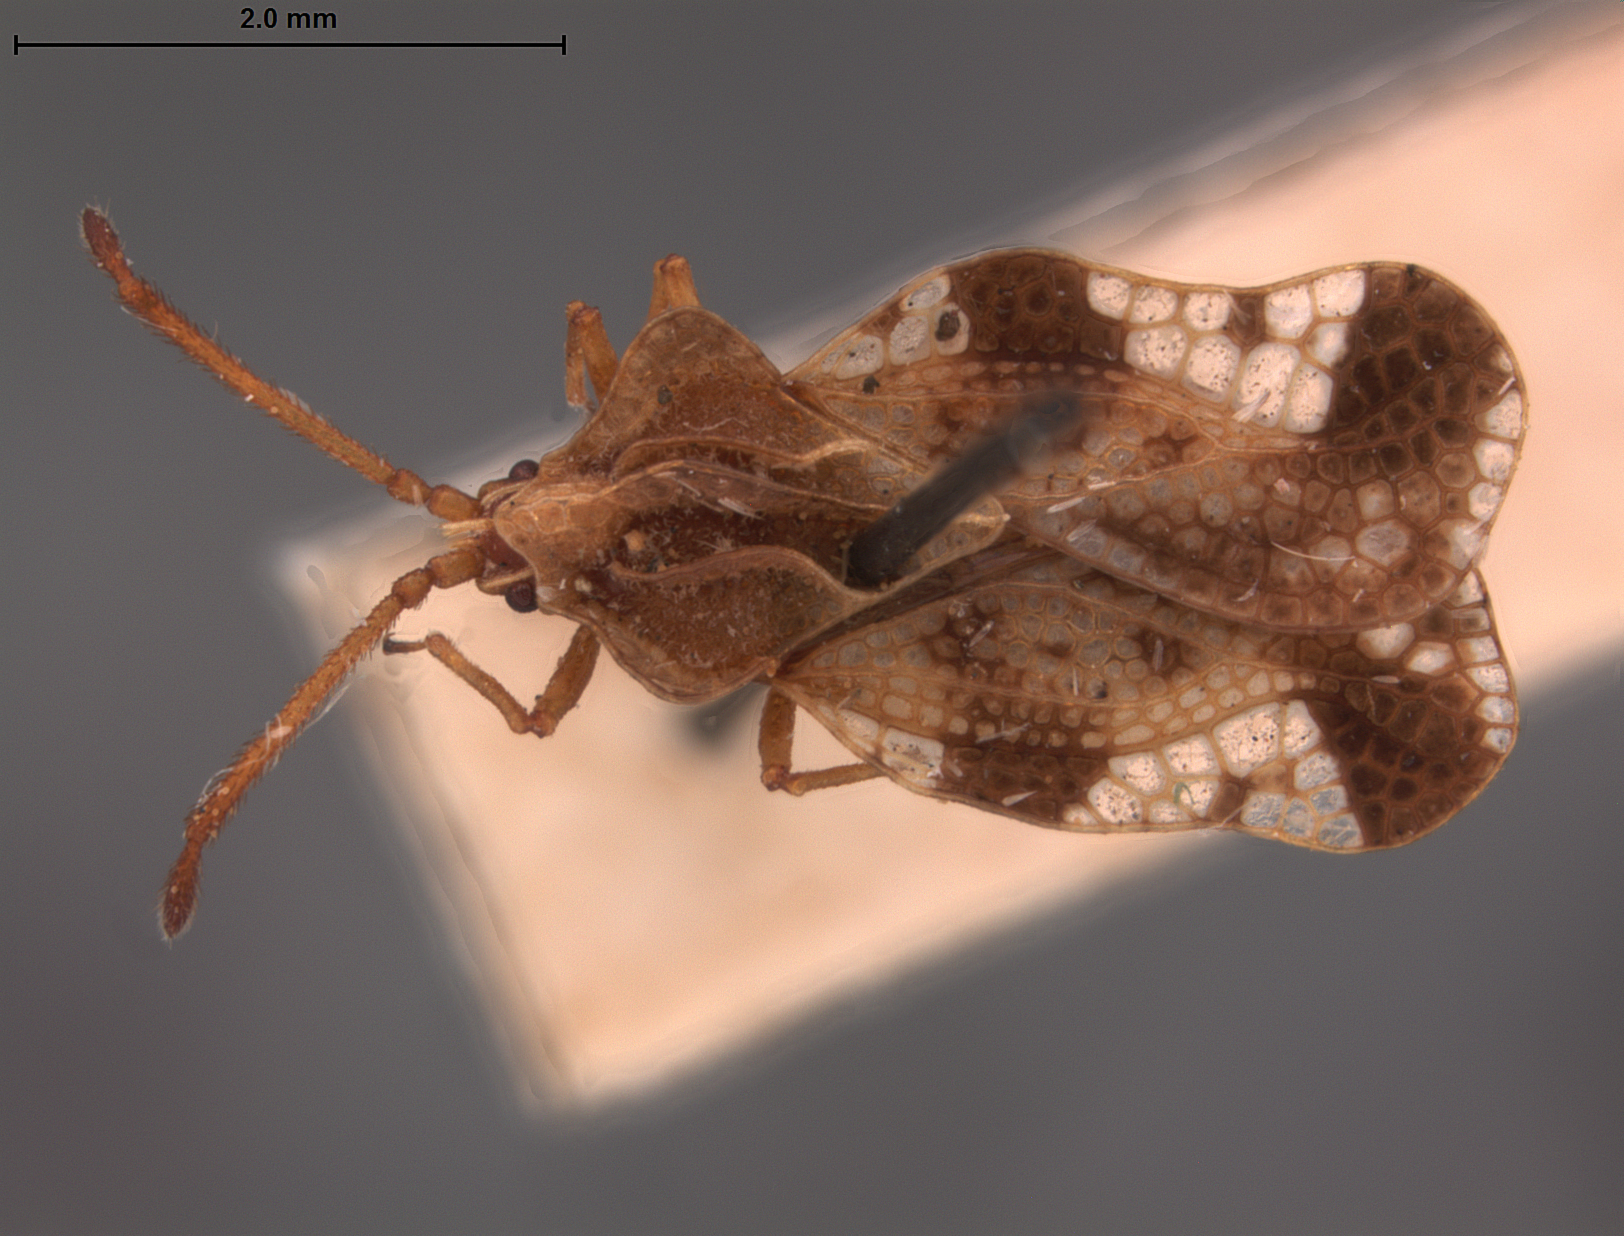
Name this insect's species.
Teleonemia simulans
